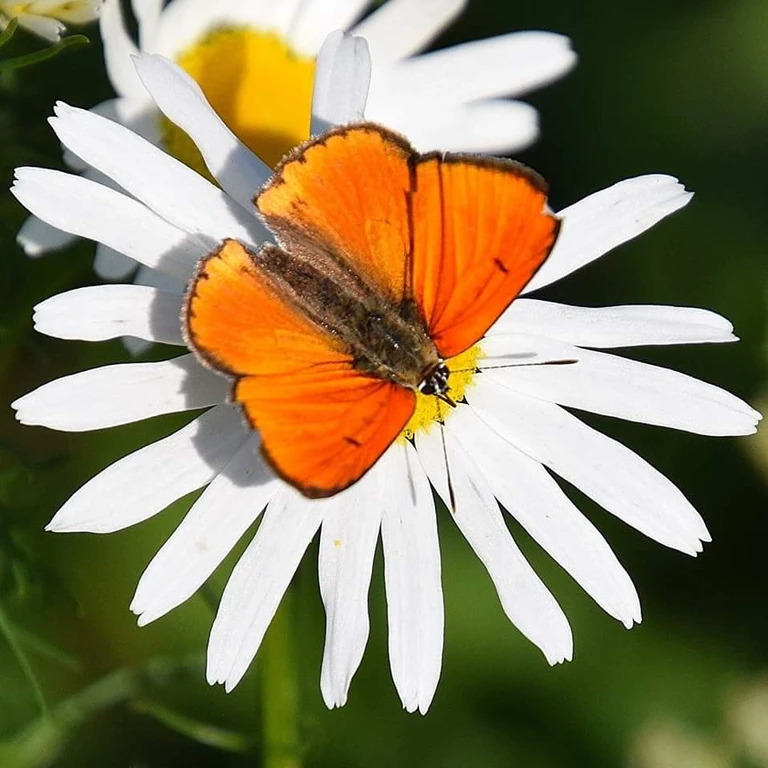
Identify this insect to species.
Lycaena dispar
